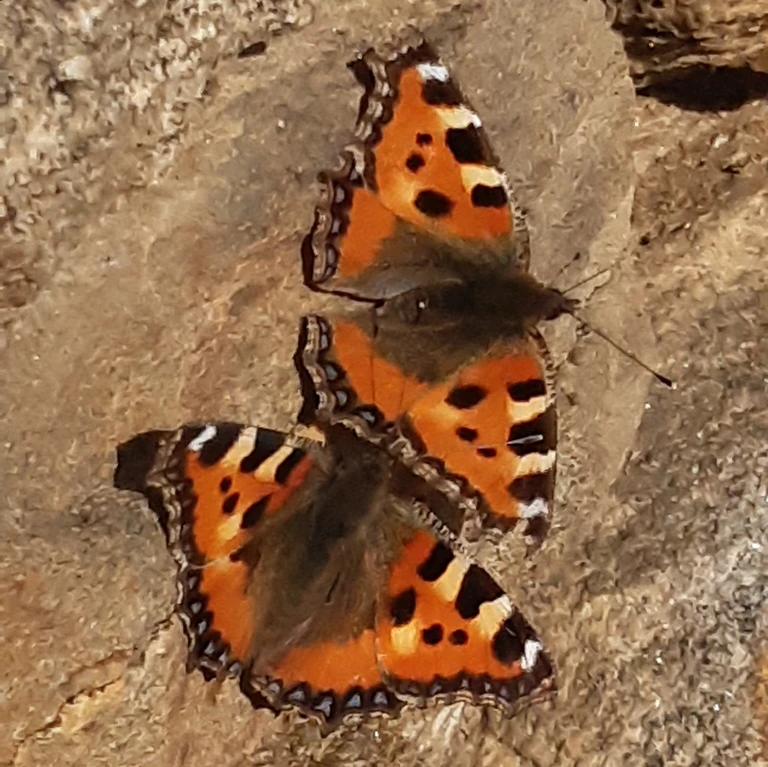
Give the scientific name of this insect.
Aglais urticae
